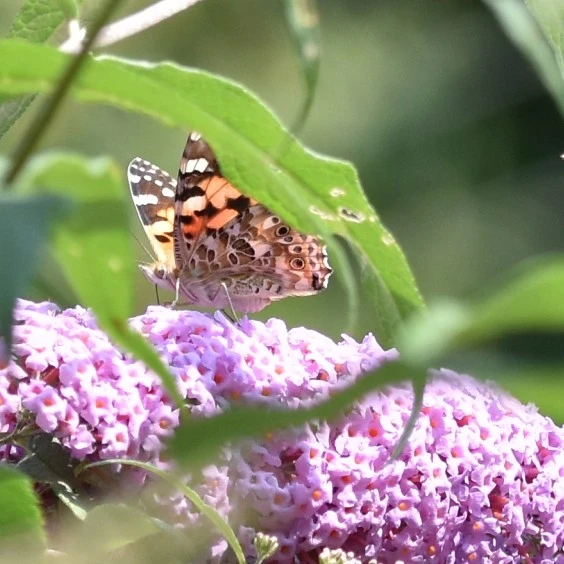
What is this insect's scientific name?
Vanessa cardui
